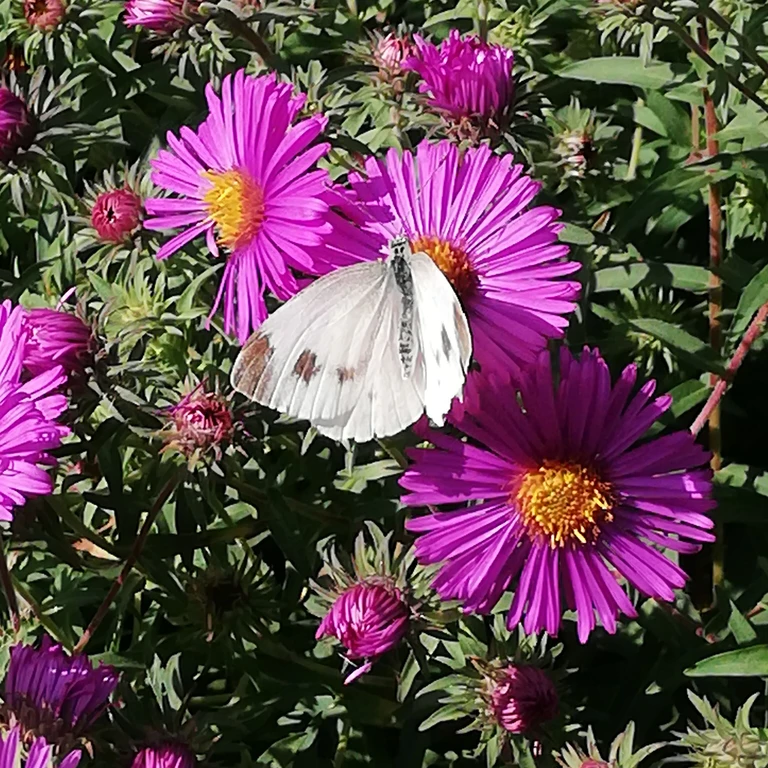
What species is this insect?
Pieris mannii
